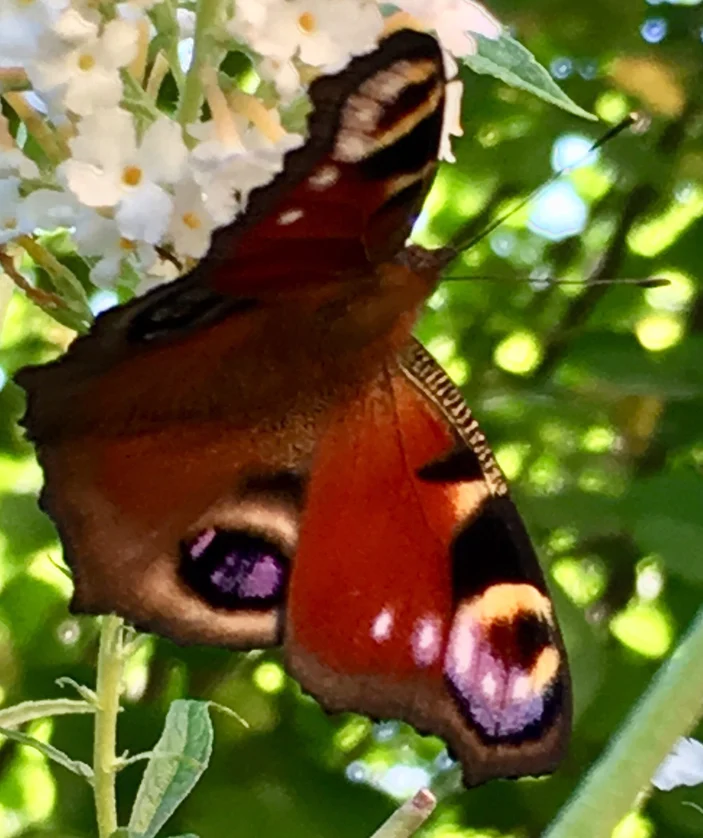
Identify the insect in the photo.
Aglais io
